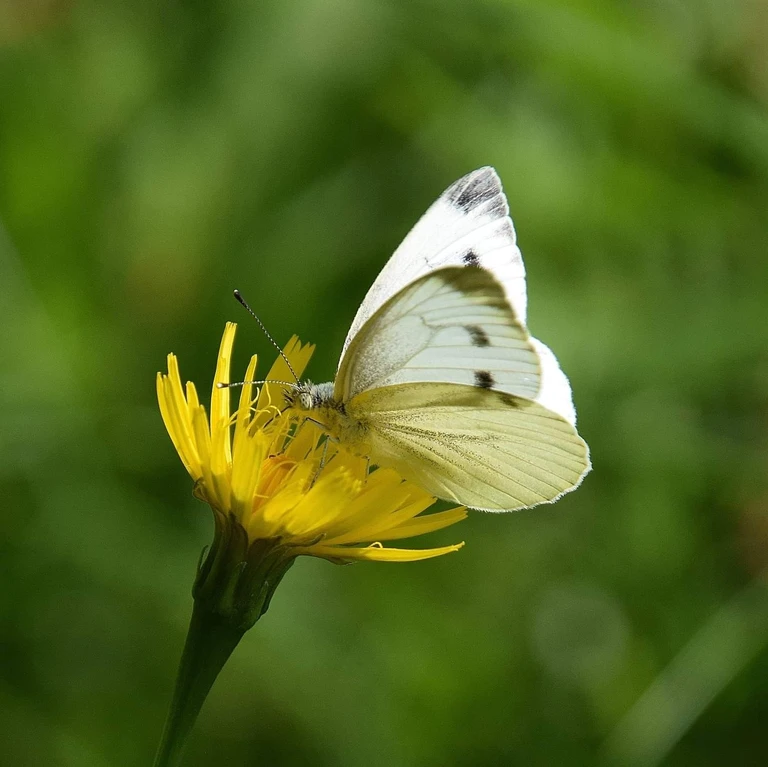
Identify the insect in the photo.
Pieris napi
